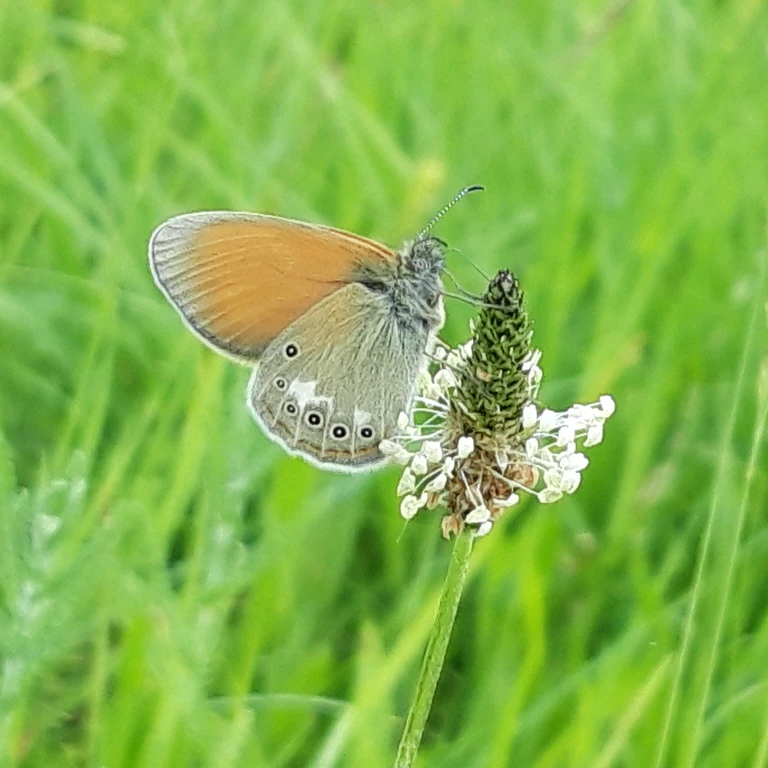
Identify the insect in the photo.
Coenonympha glycerion (also Coenonympha iphis)
